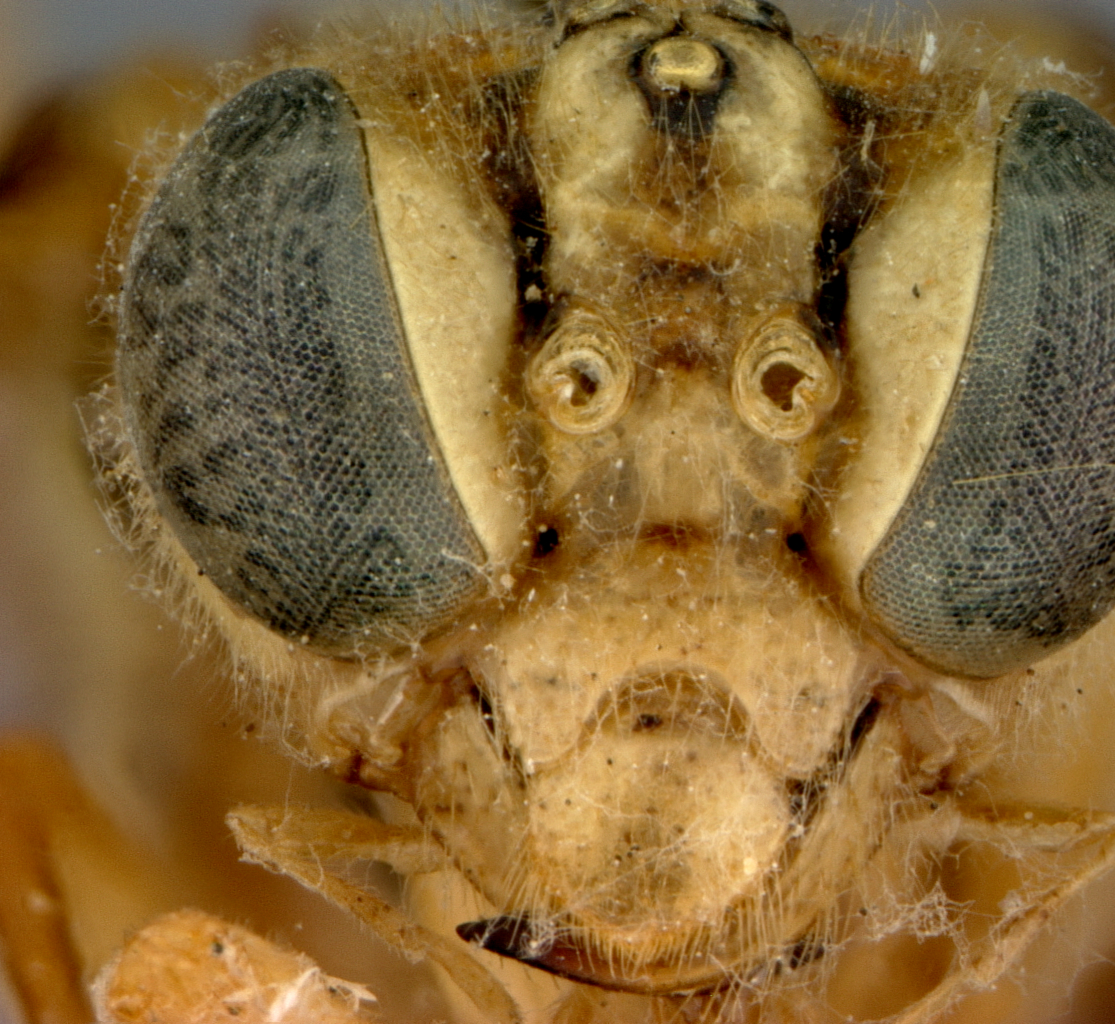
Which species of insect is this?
Tenthredo flavida
